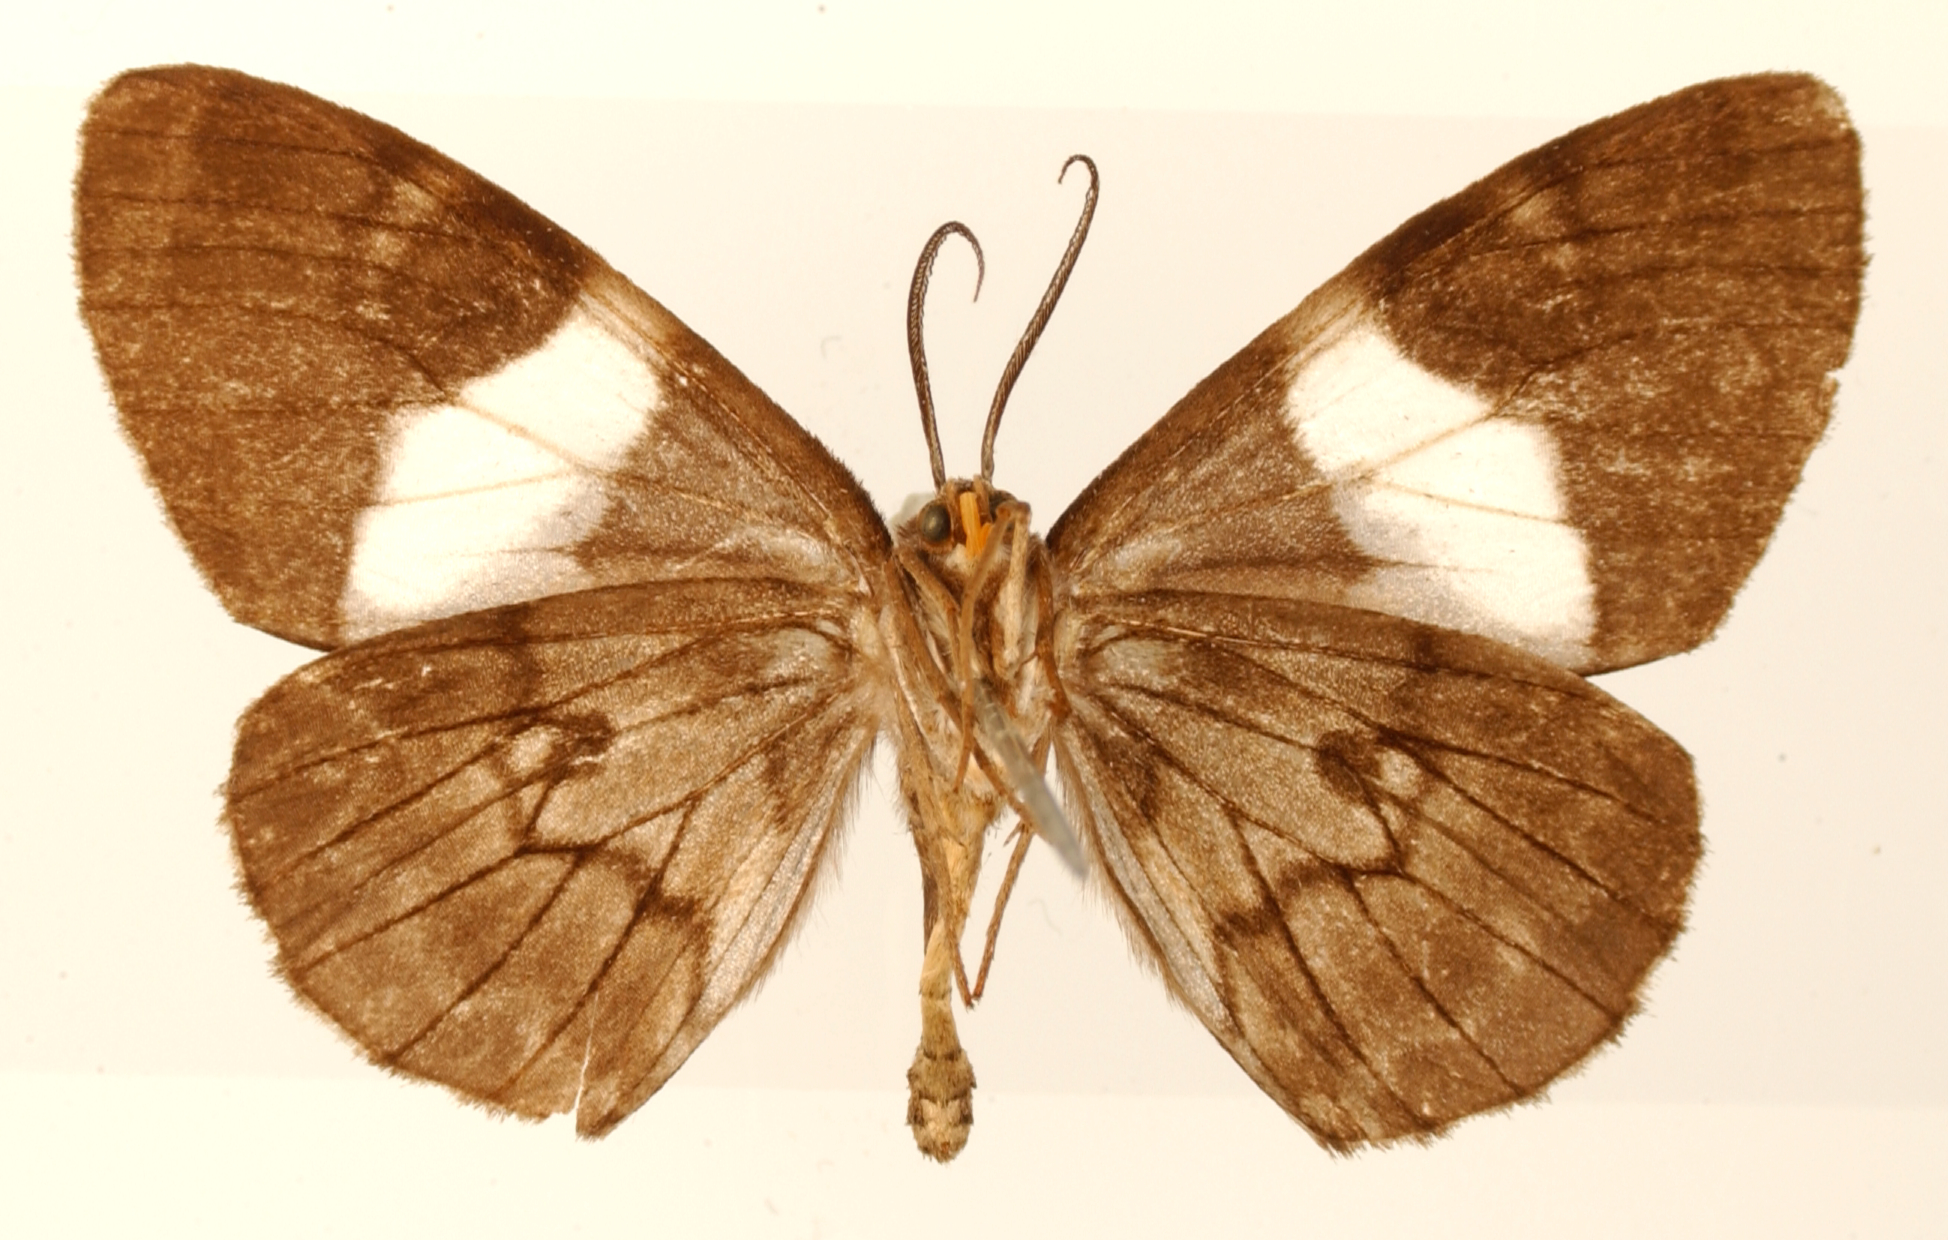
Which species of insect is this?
Nipteria sororcula
